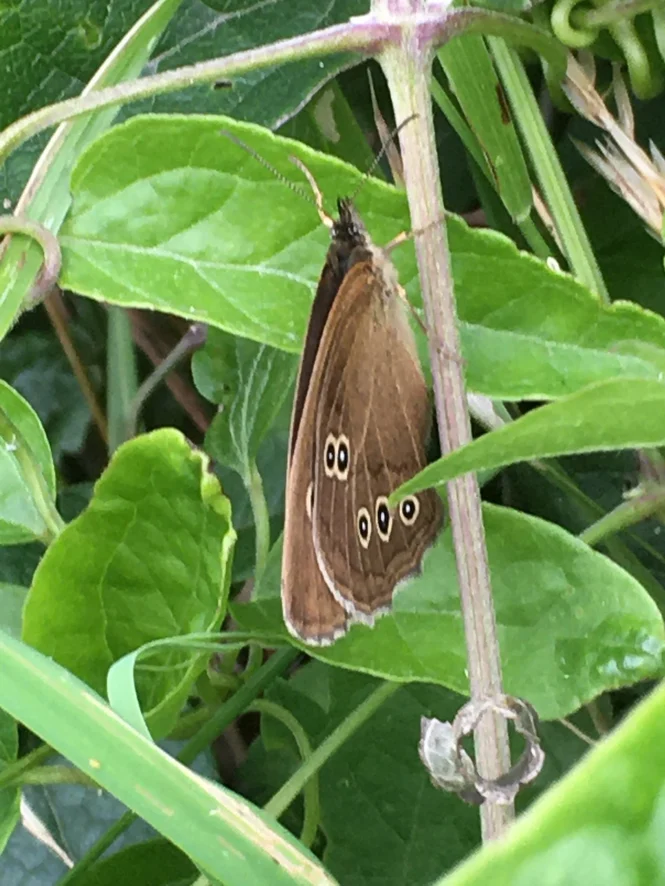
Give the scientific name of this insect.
Aphantopus hyperantus
